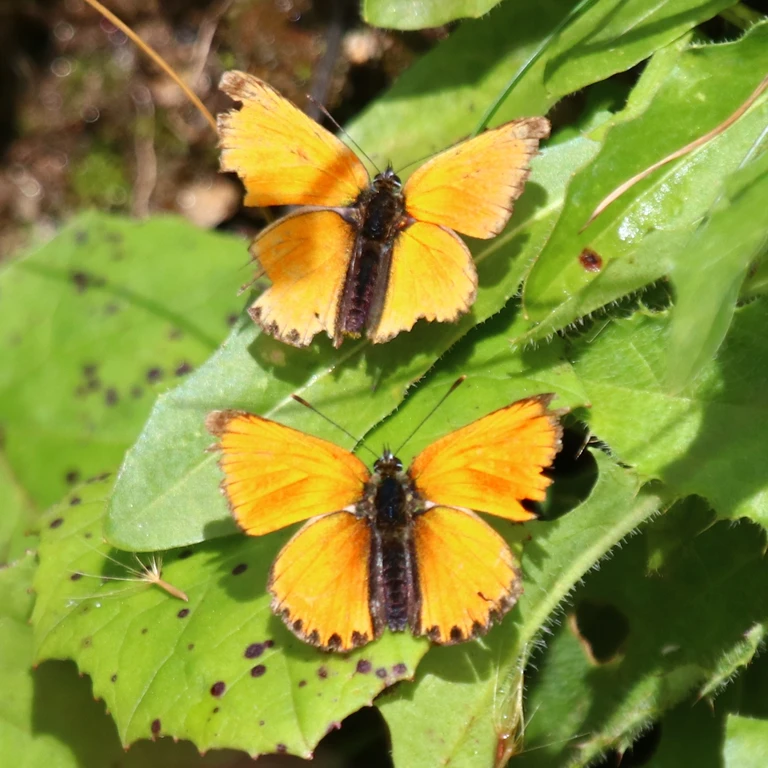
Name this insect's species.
Lycaena virgaureae
